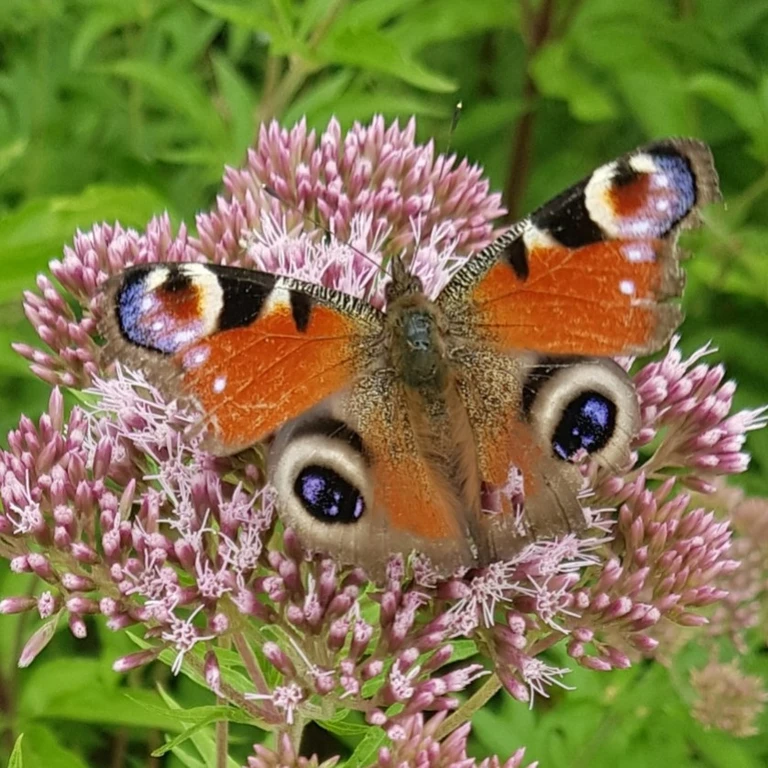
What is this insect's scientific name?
Aglais io
